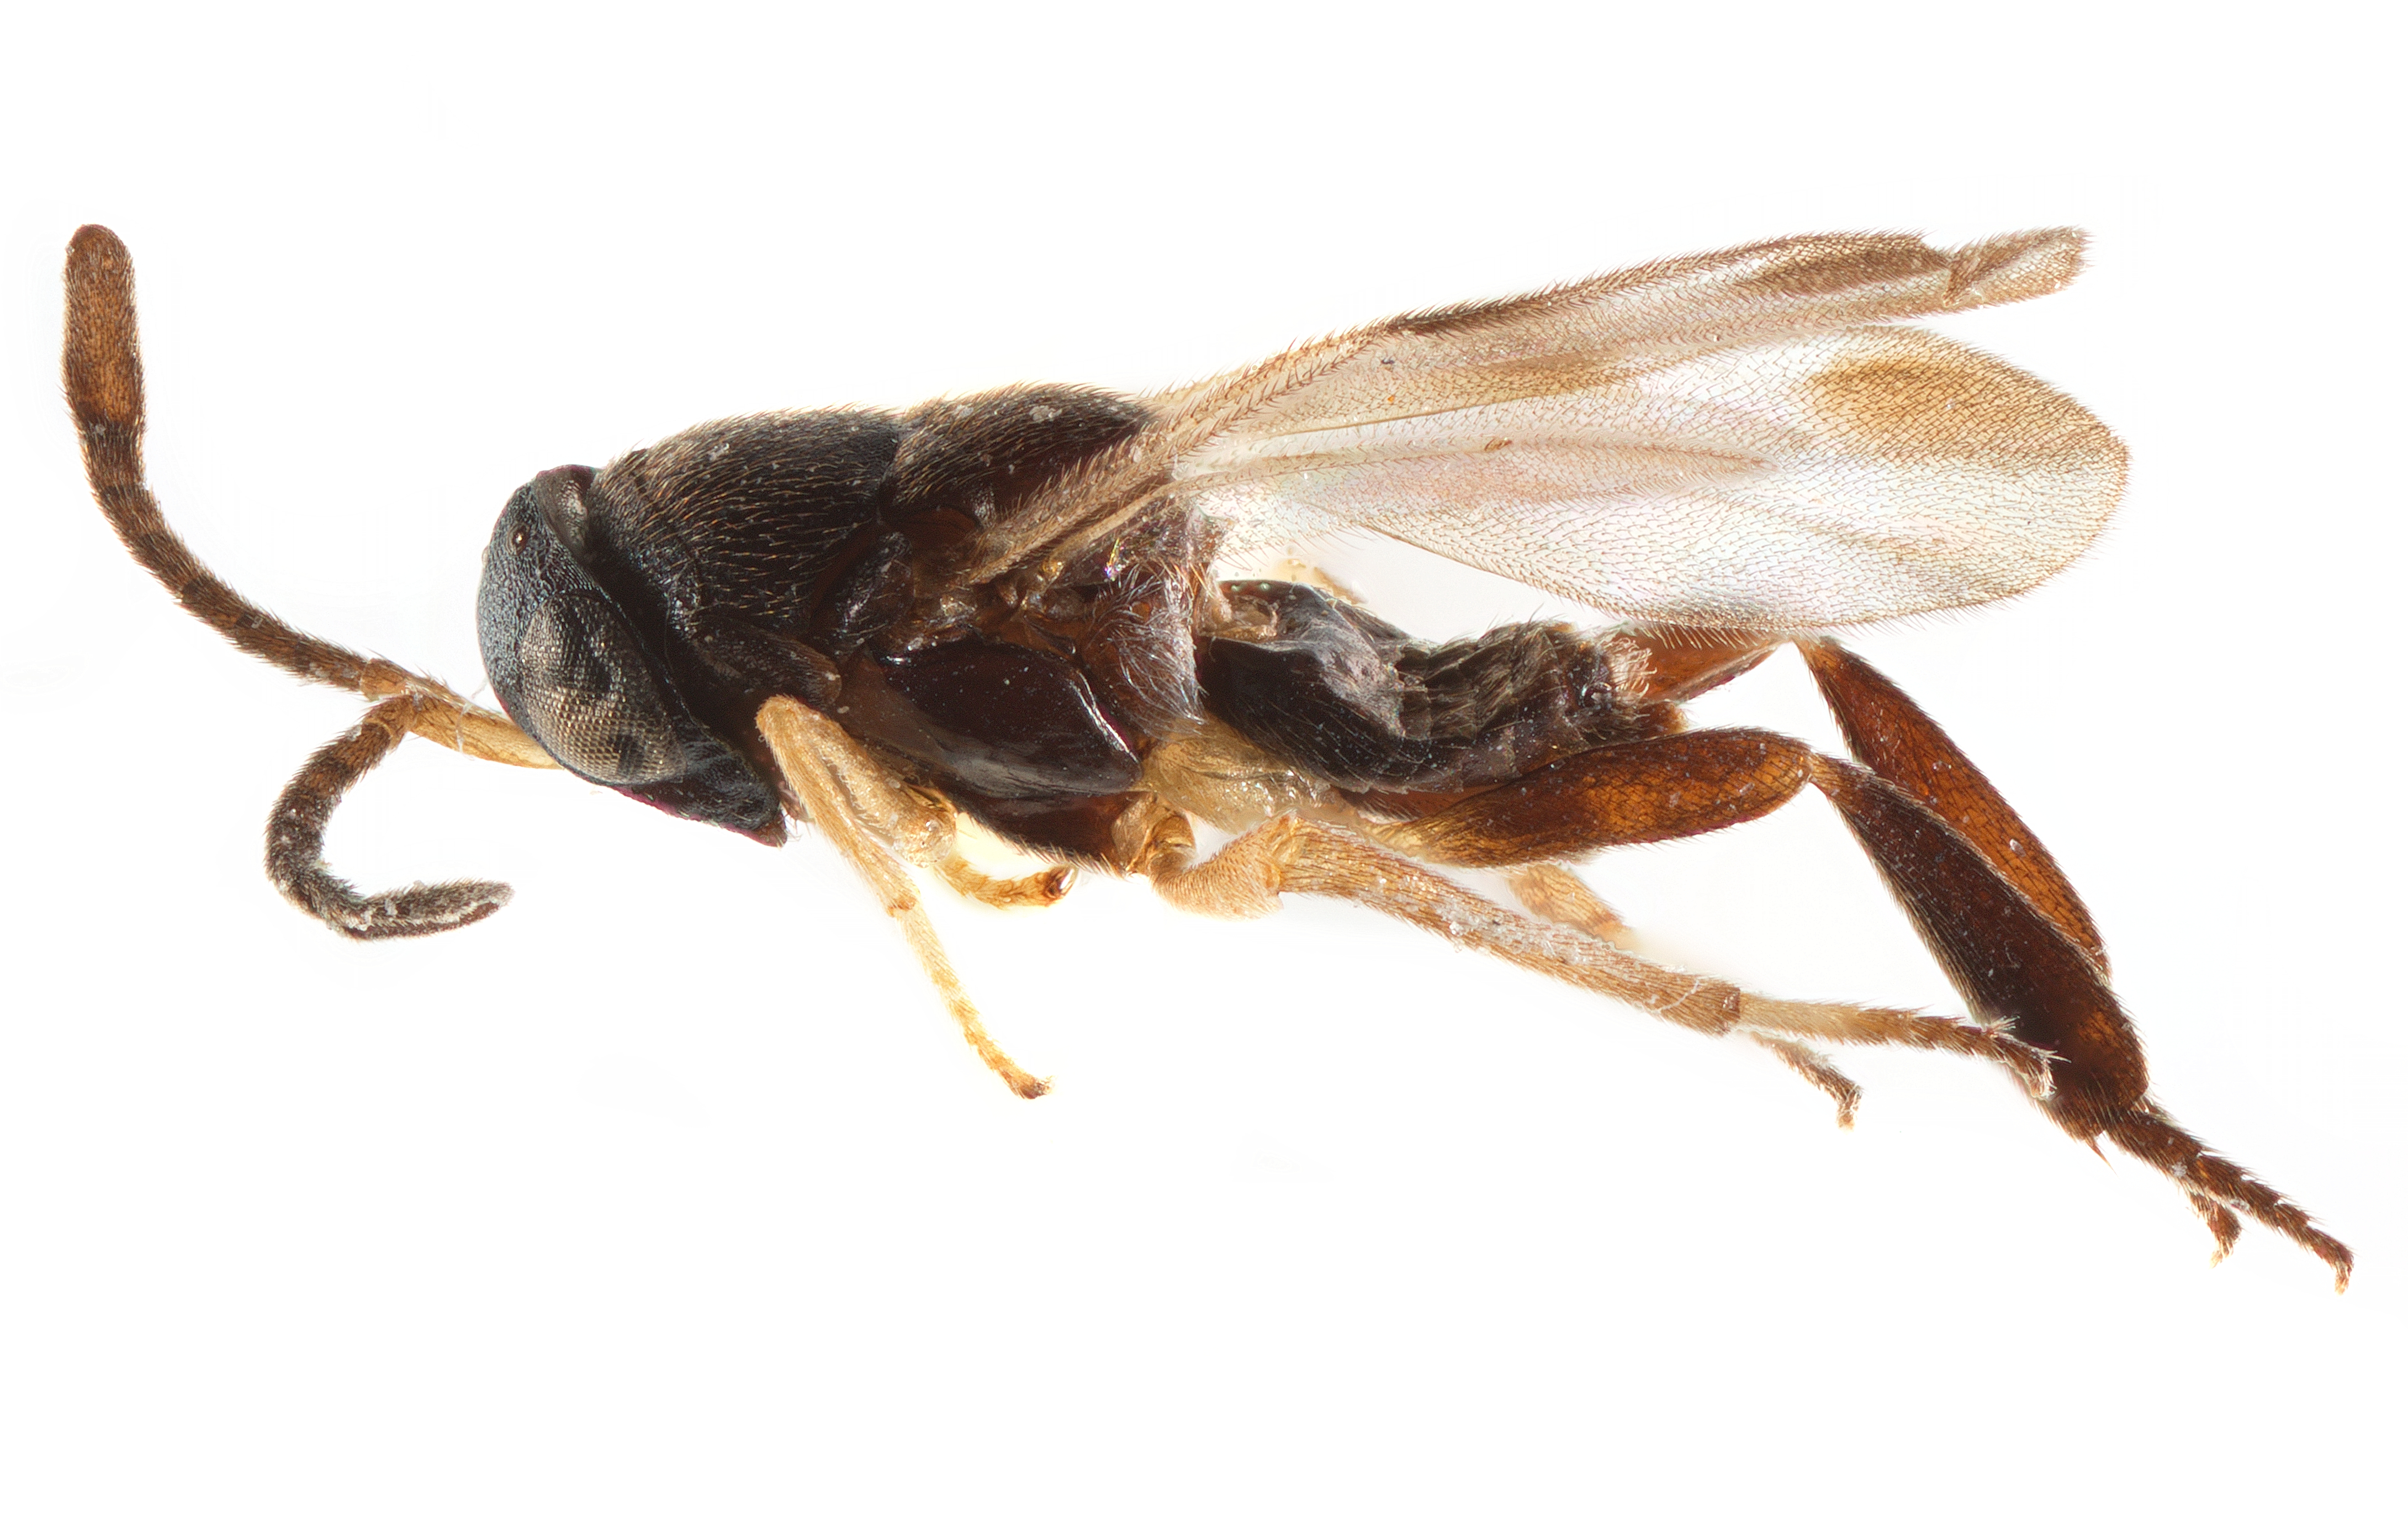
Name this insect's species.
Carabunia myersi
